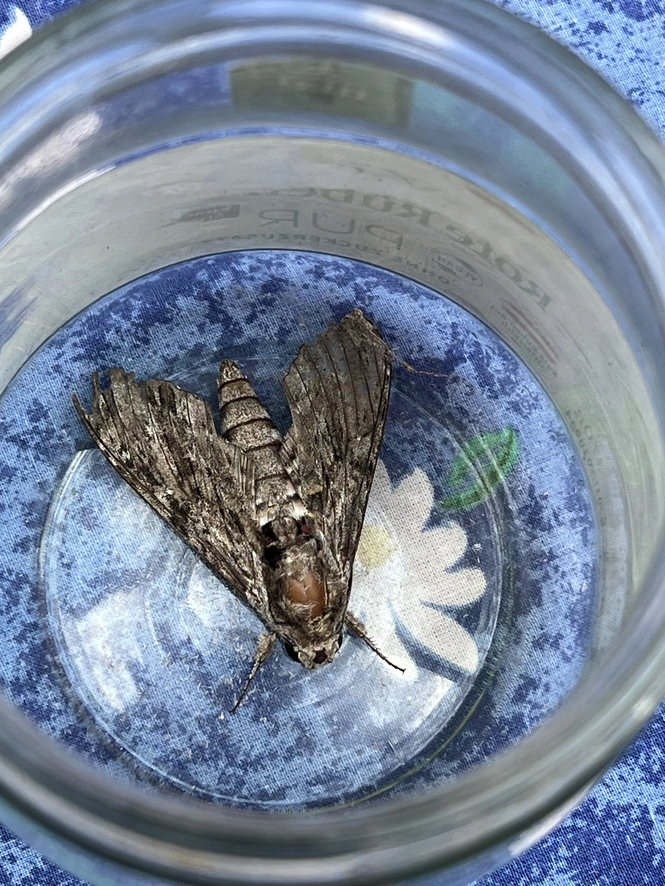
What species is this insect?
Agrius convolvuli
